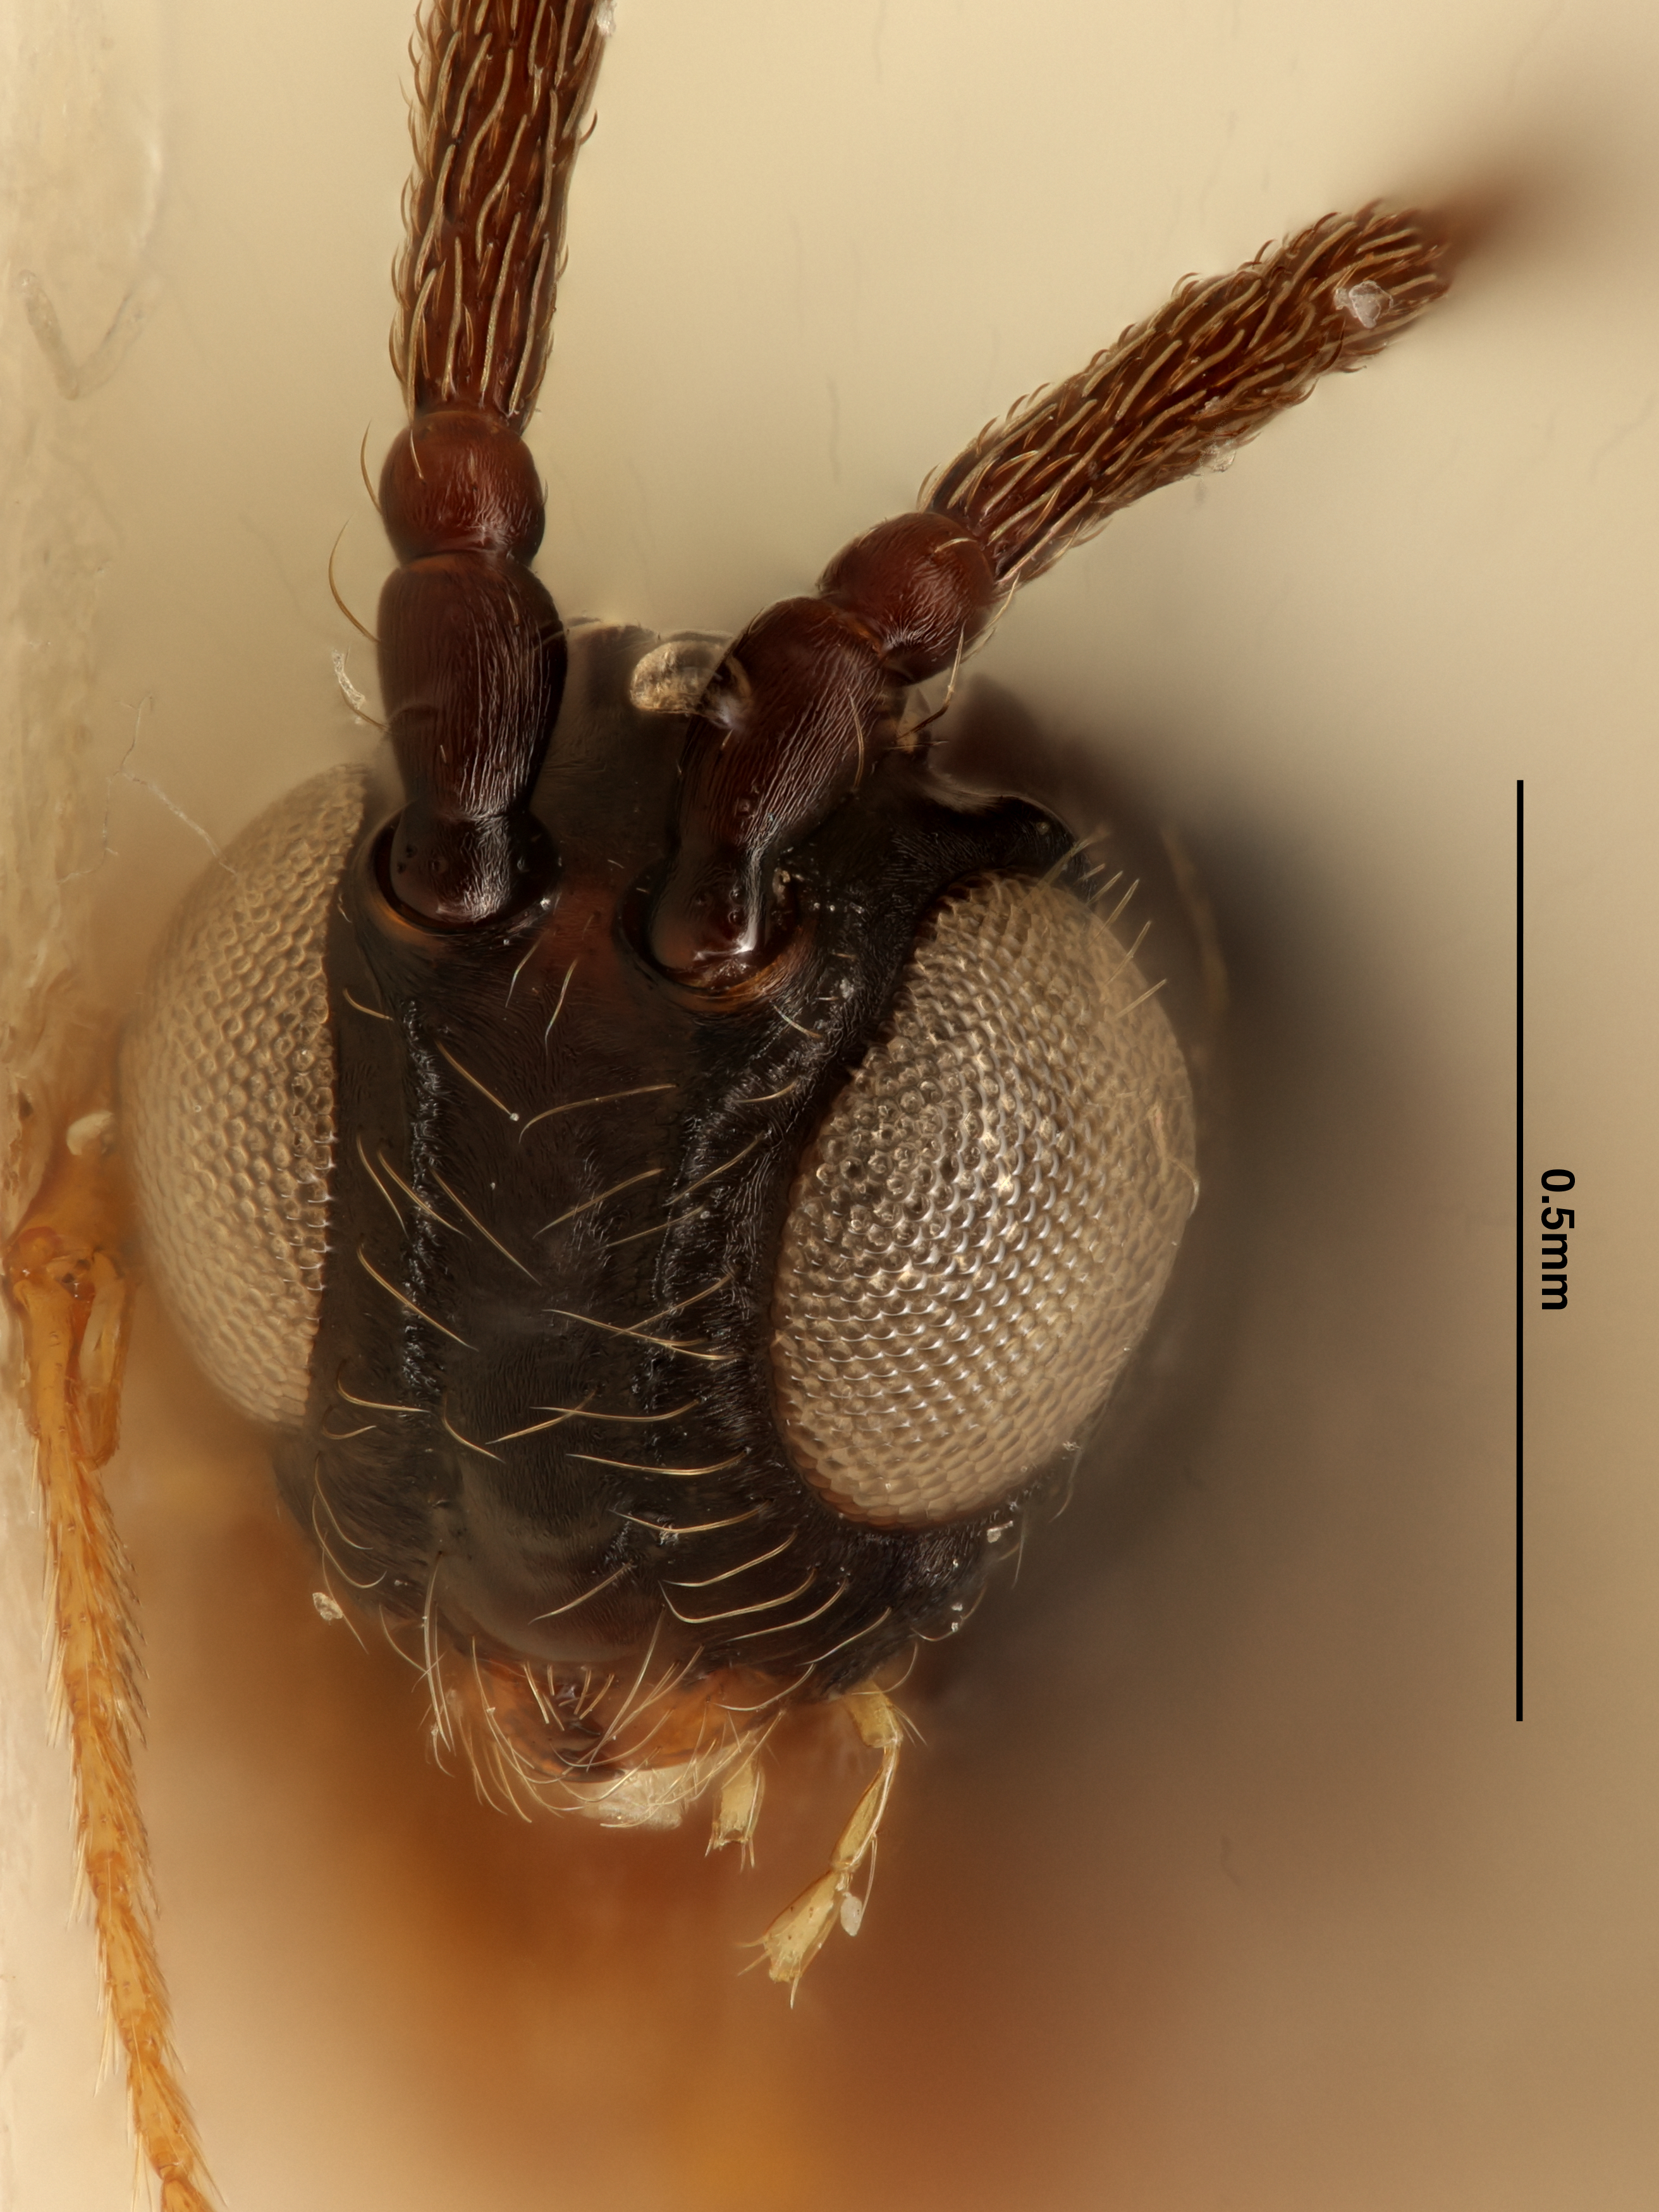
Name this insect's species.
Humboldteria kerri
